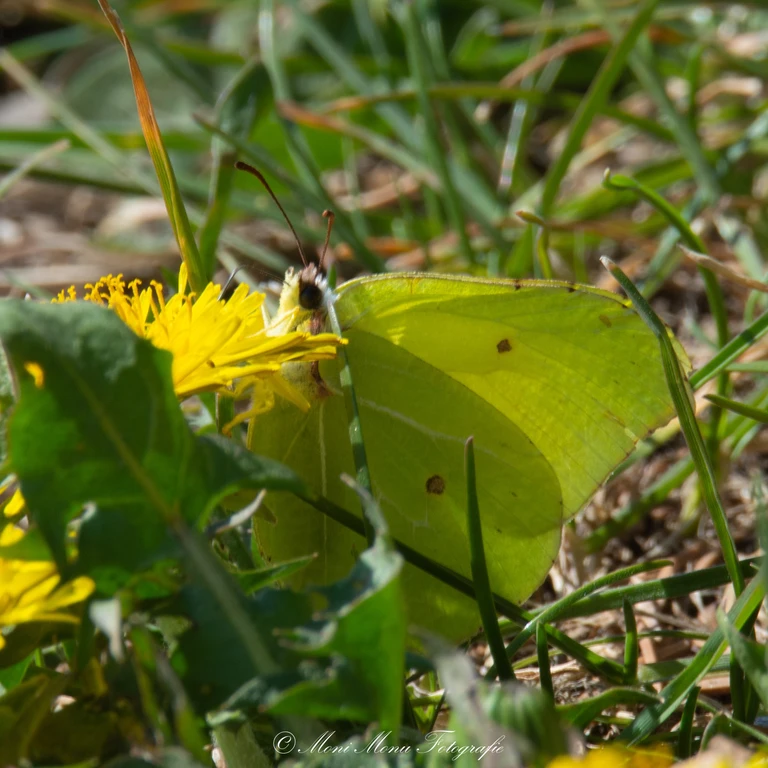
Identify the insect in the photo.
Gonepteryx rhamni
